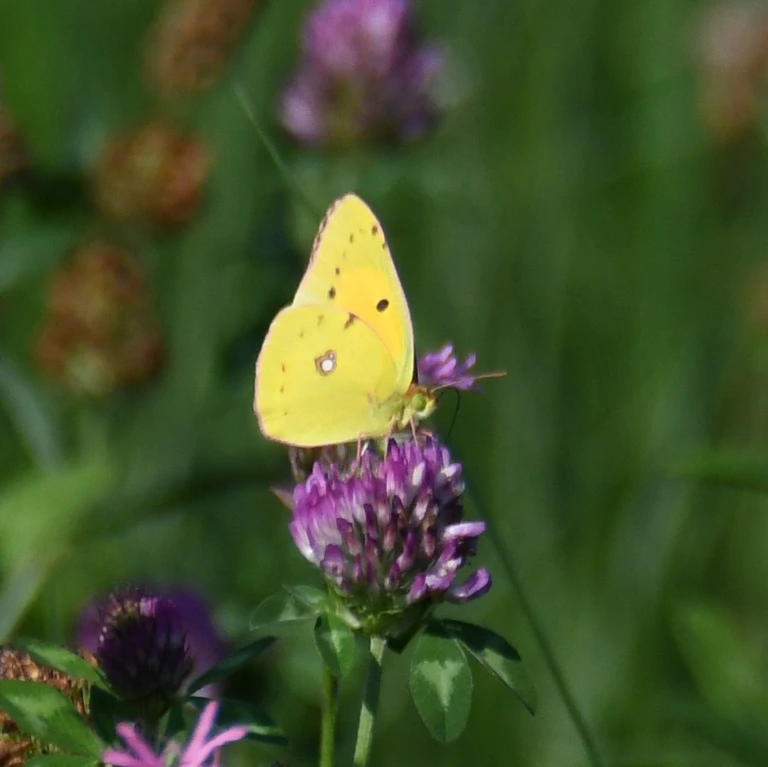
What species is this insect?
Colias croceus
